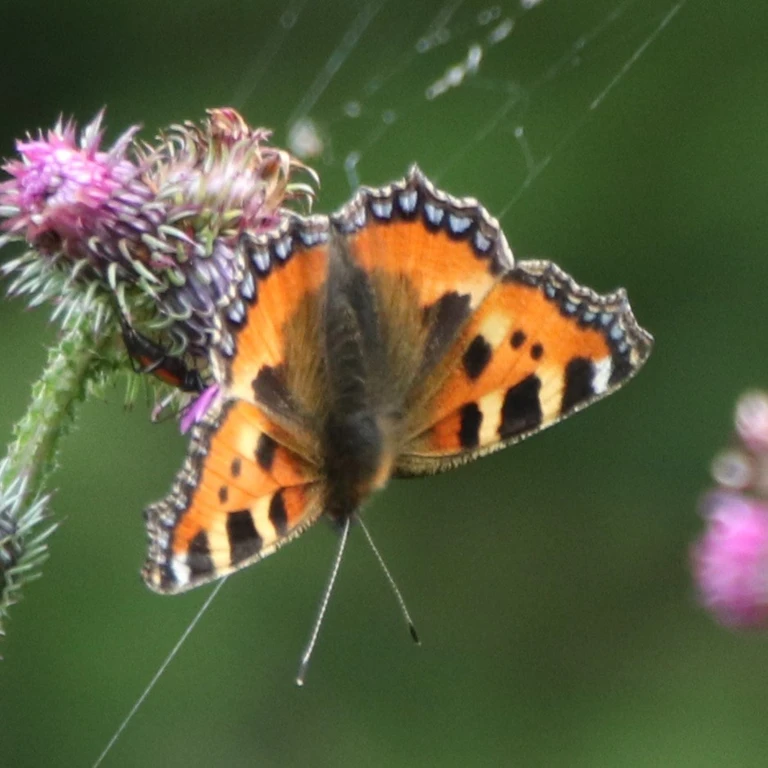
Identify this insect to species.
Aglais urticae
